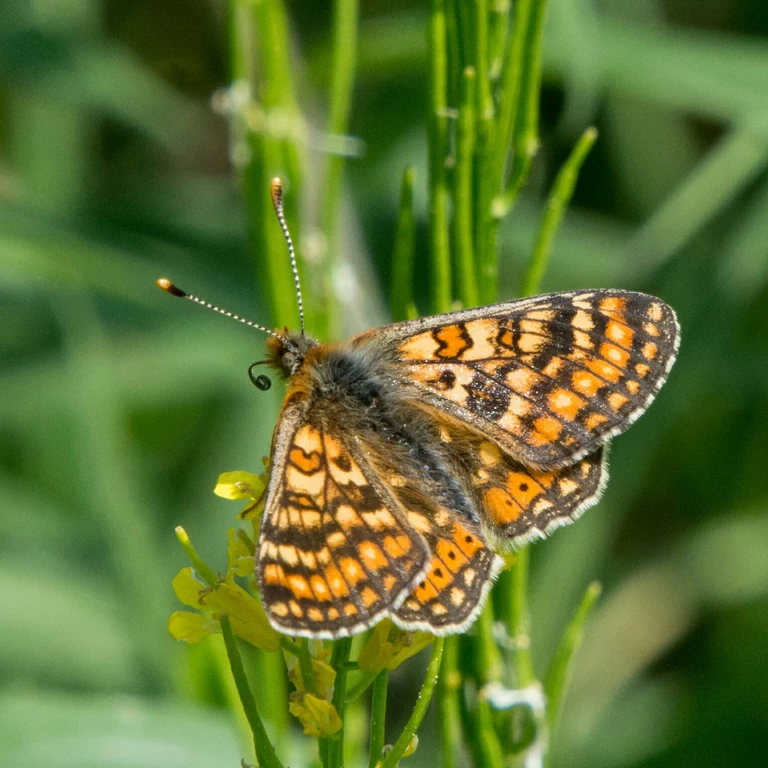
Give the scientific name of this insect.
Euphydryas aurinia
